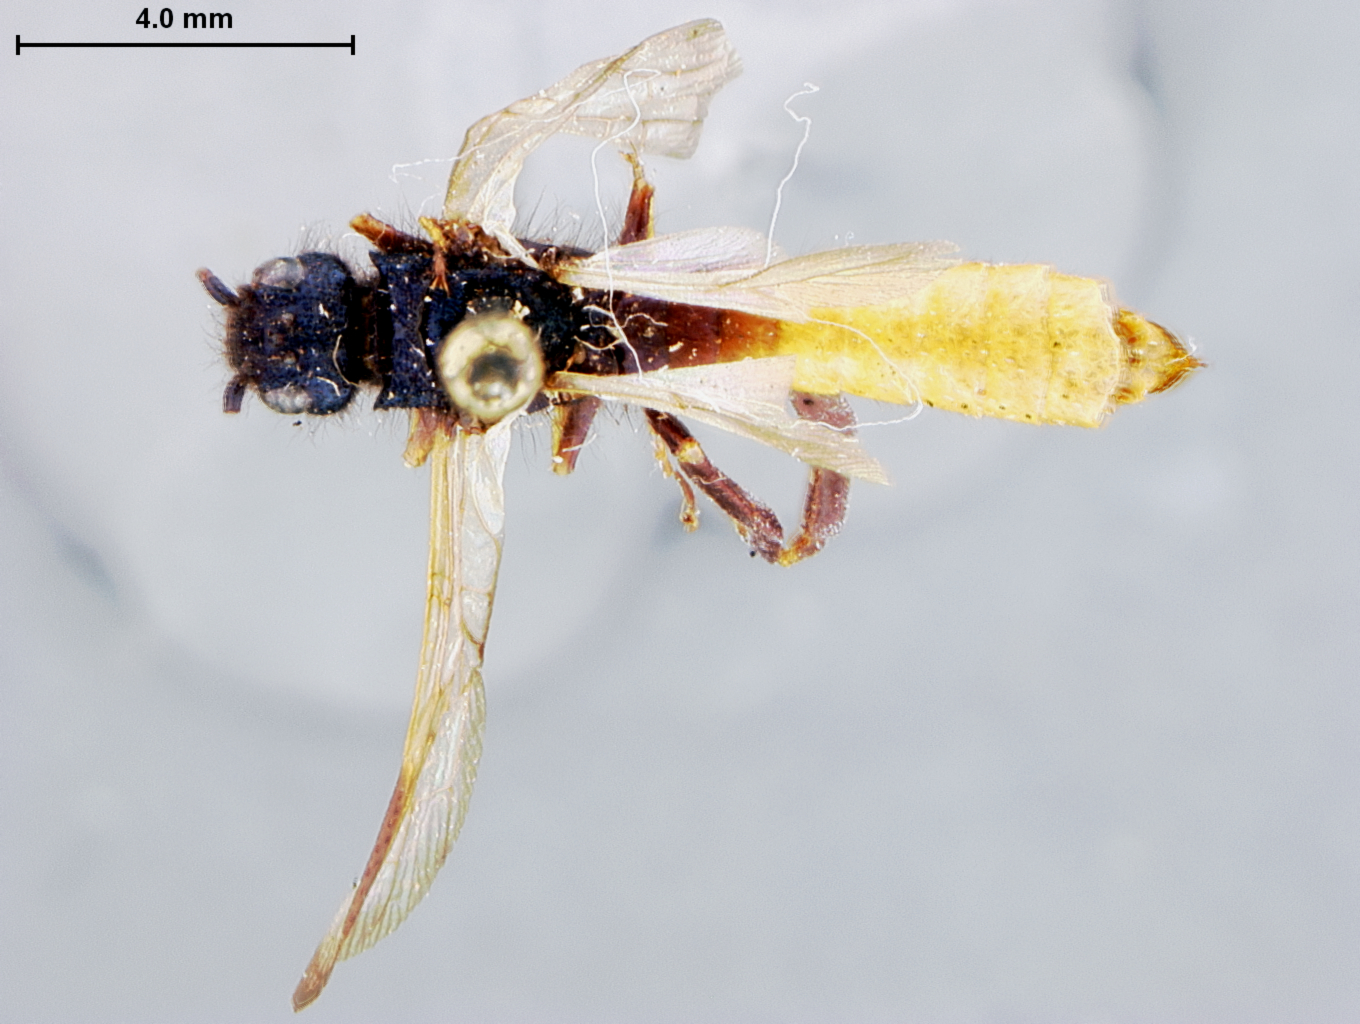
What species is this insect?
Paururus pinicola
